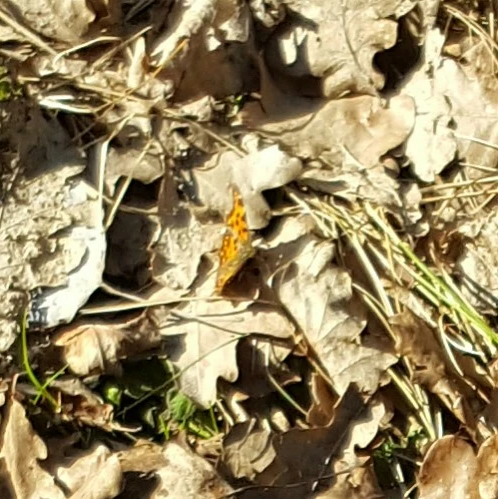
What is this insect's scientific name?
Polygonia c-album
